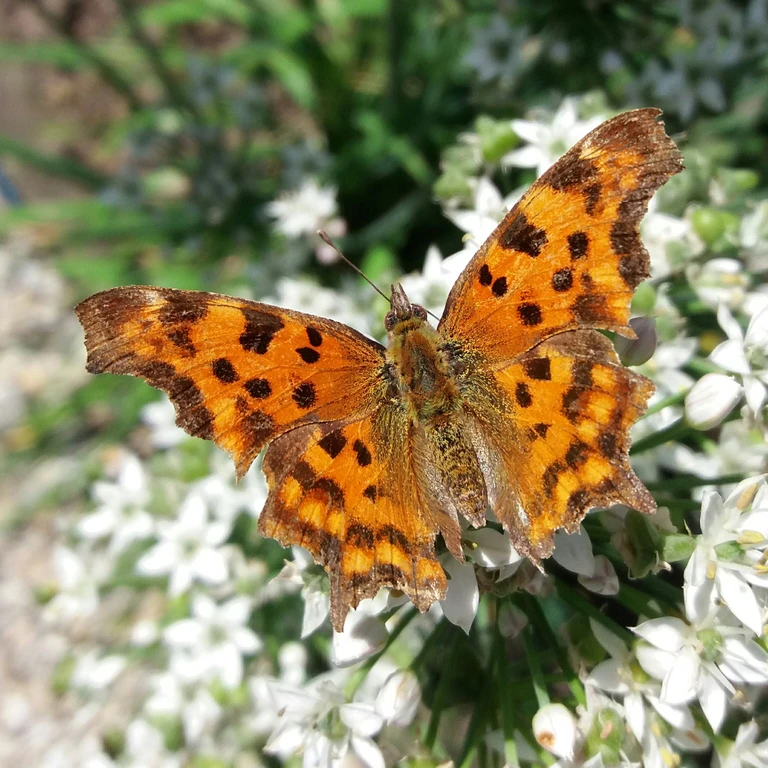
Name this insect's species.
Polygonia c-album
